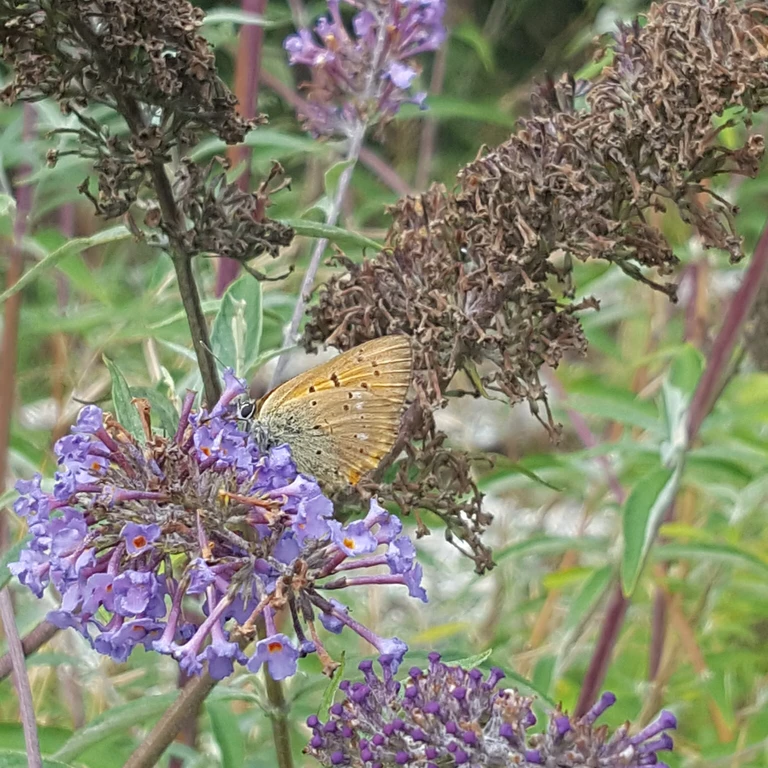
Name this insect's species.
Lycaena virgaureae
